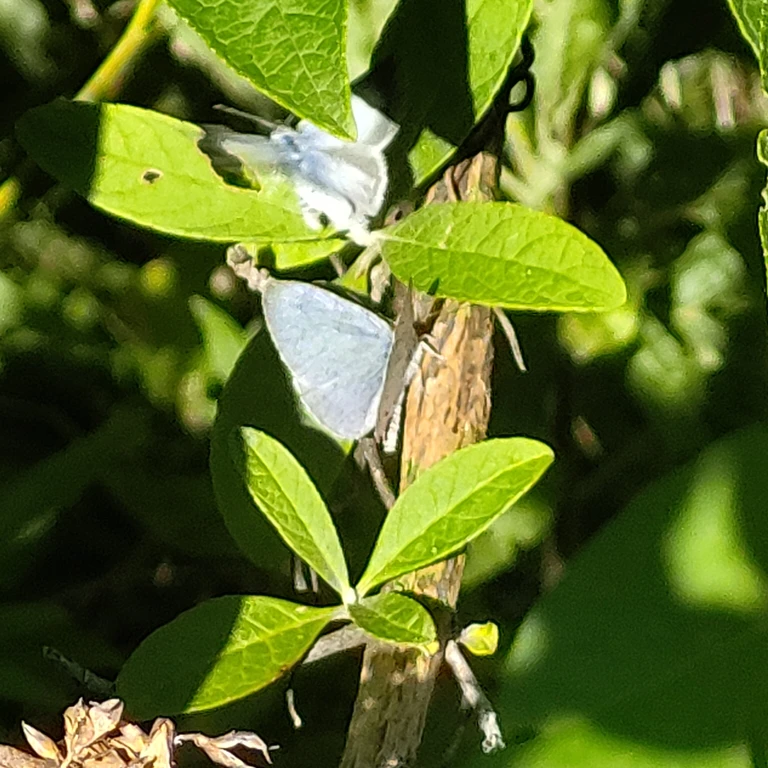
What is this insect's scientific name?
Celastrina argiolus
